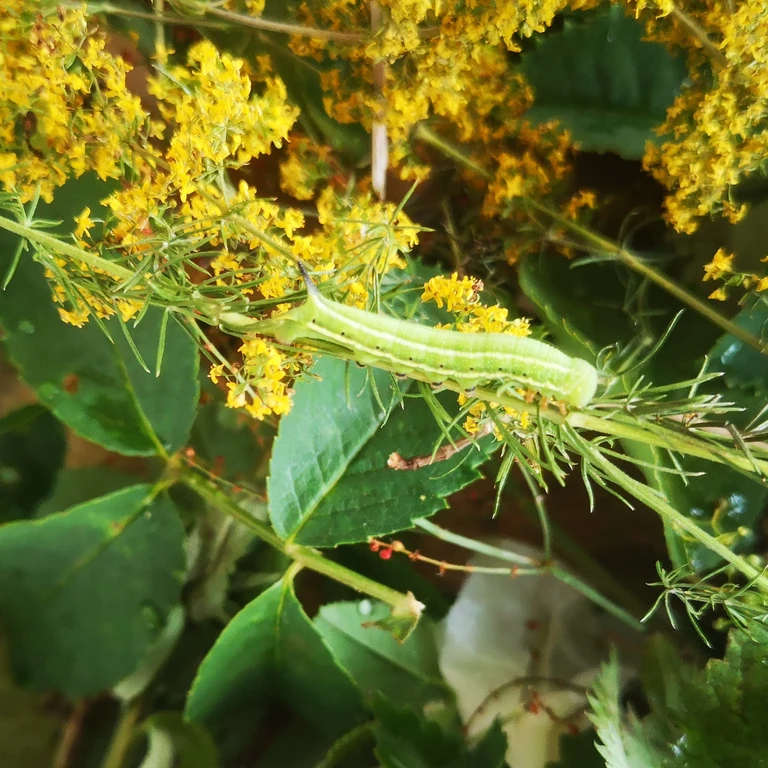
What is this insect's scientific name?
Macroglossum stellatarum
